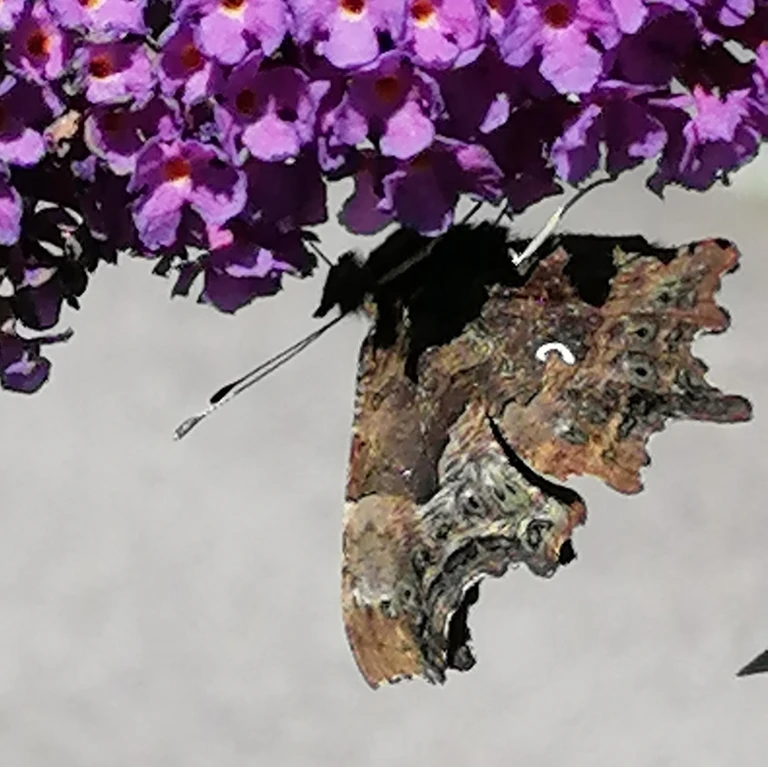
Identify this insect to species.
Polygonia c-album
